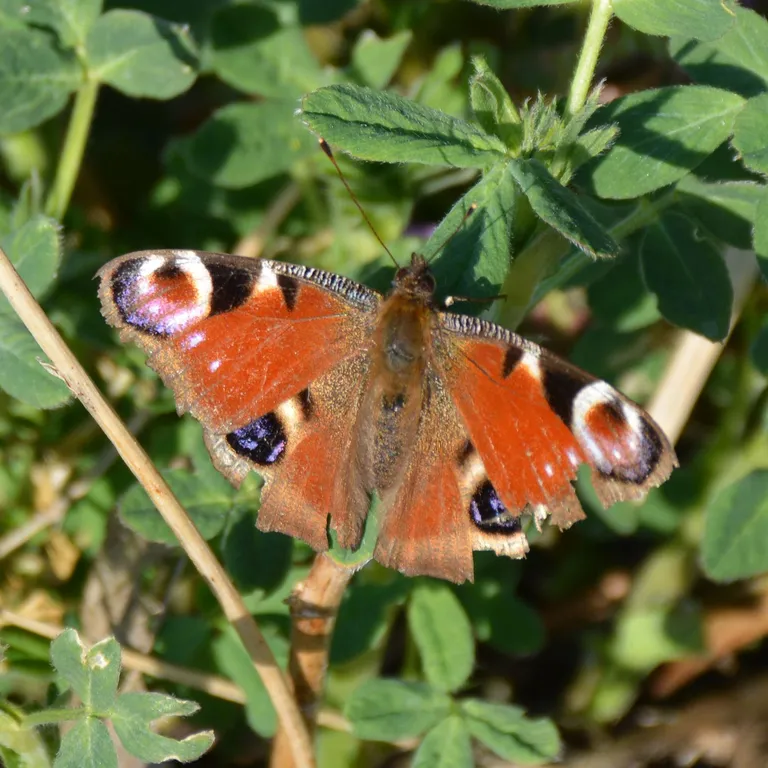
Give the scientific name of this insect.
Aglais io
